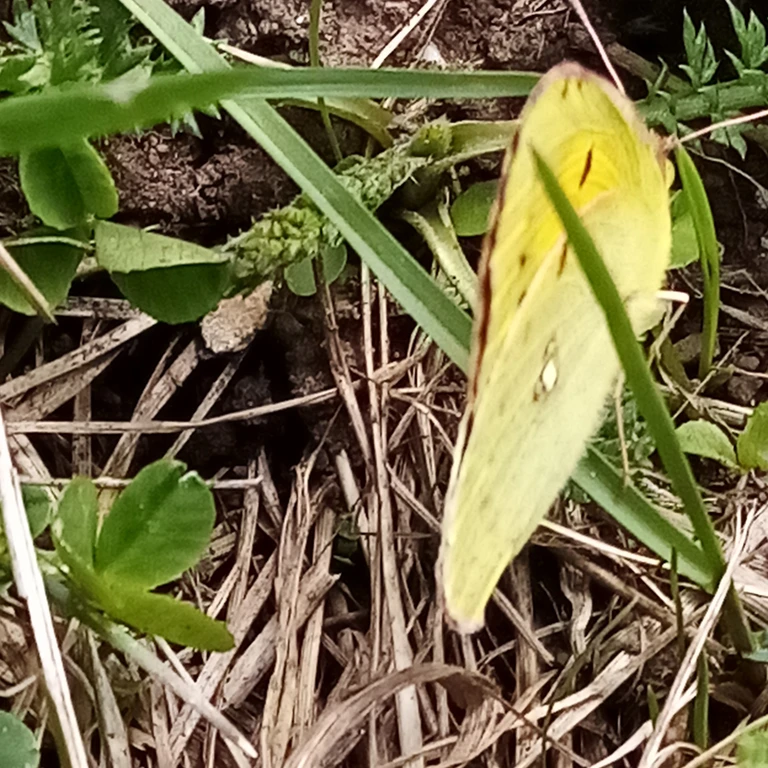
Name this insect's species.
Colias croceus
